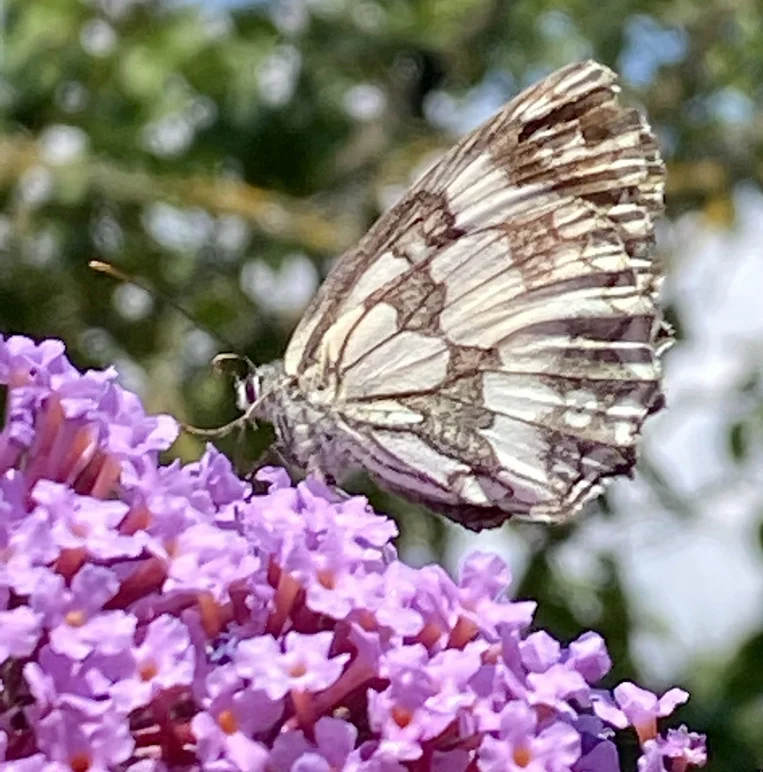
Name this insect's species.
Melanargia galathea
